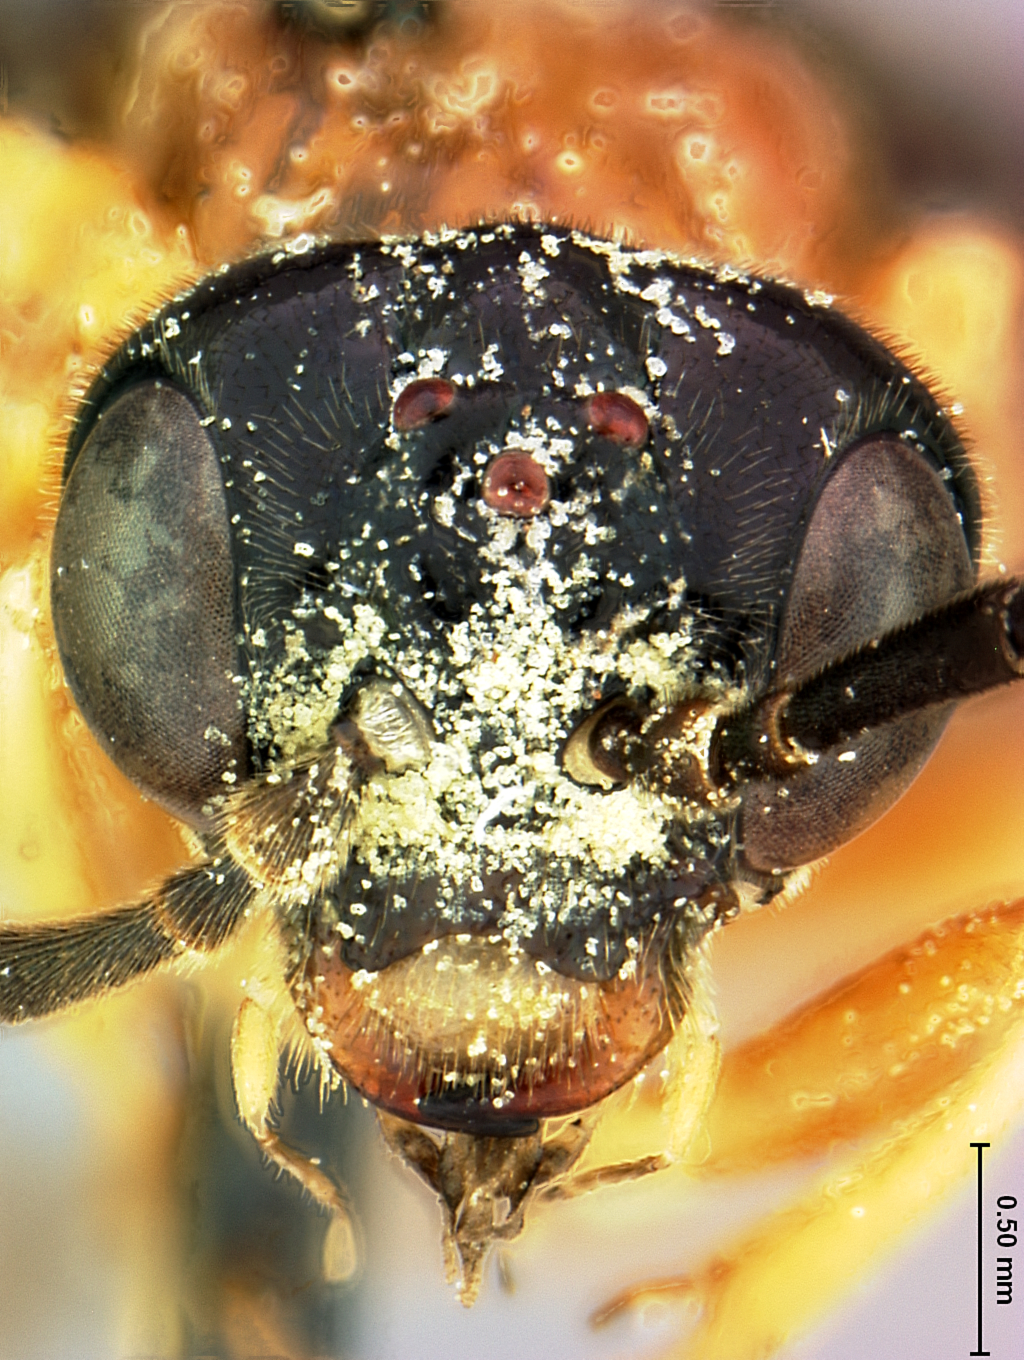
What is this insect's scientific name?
Allantunicus autumnalis
